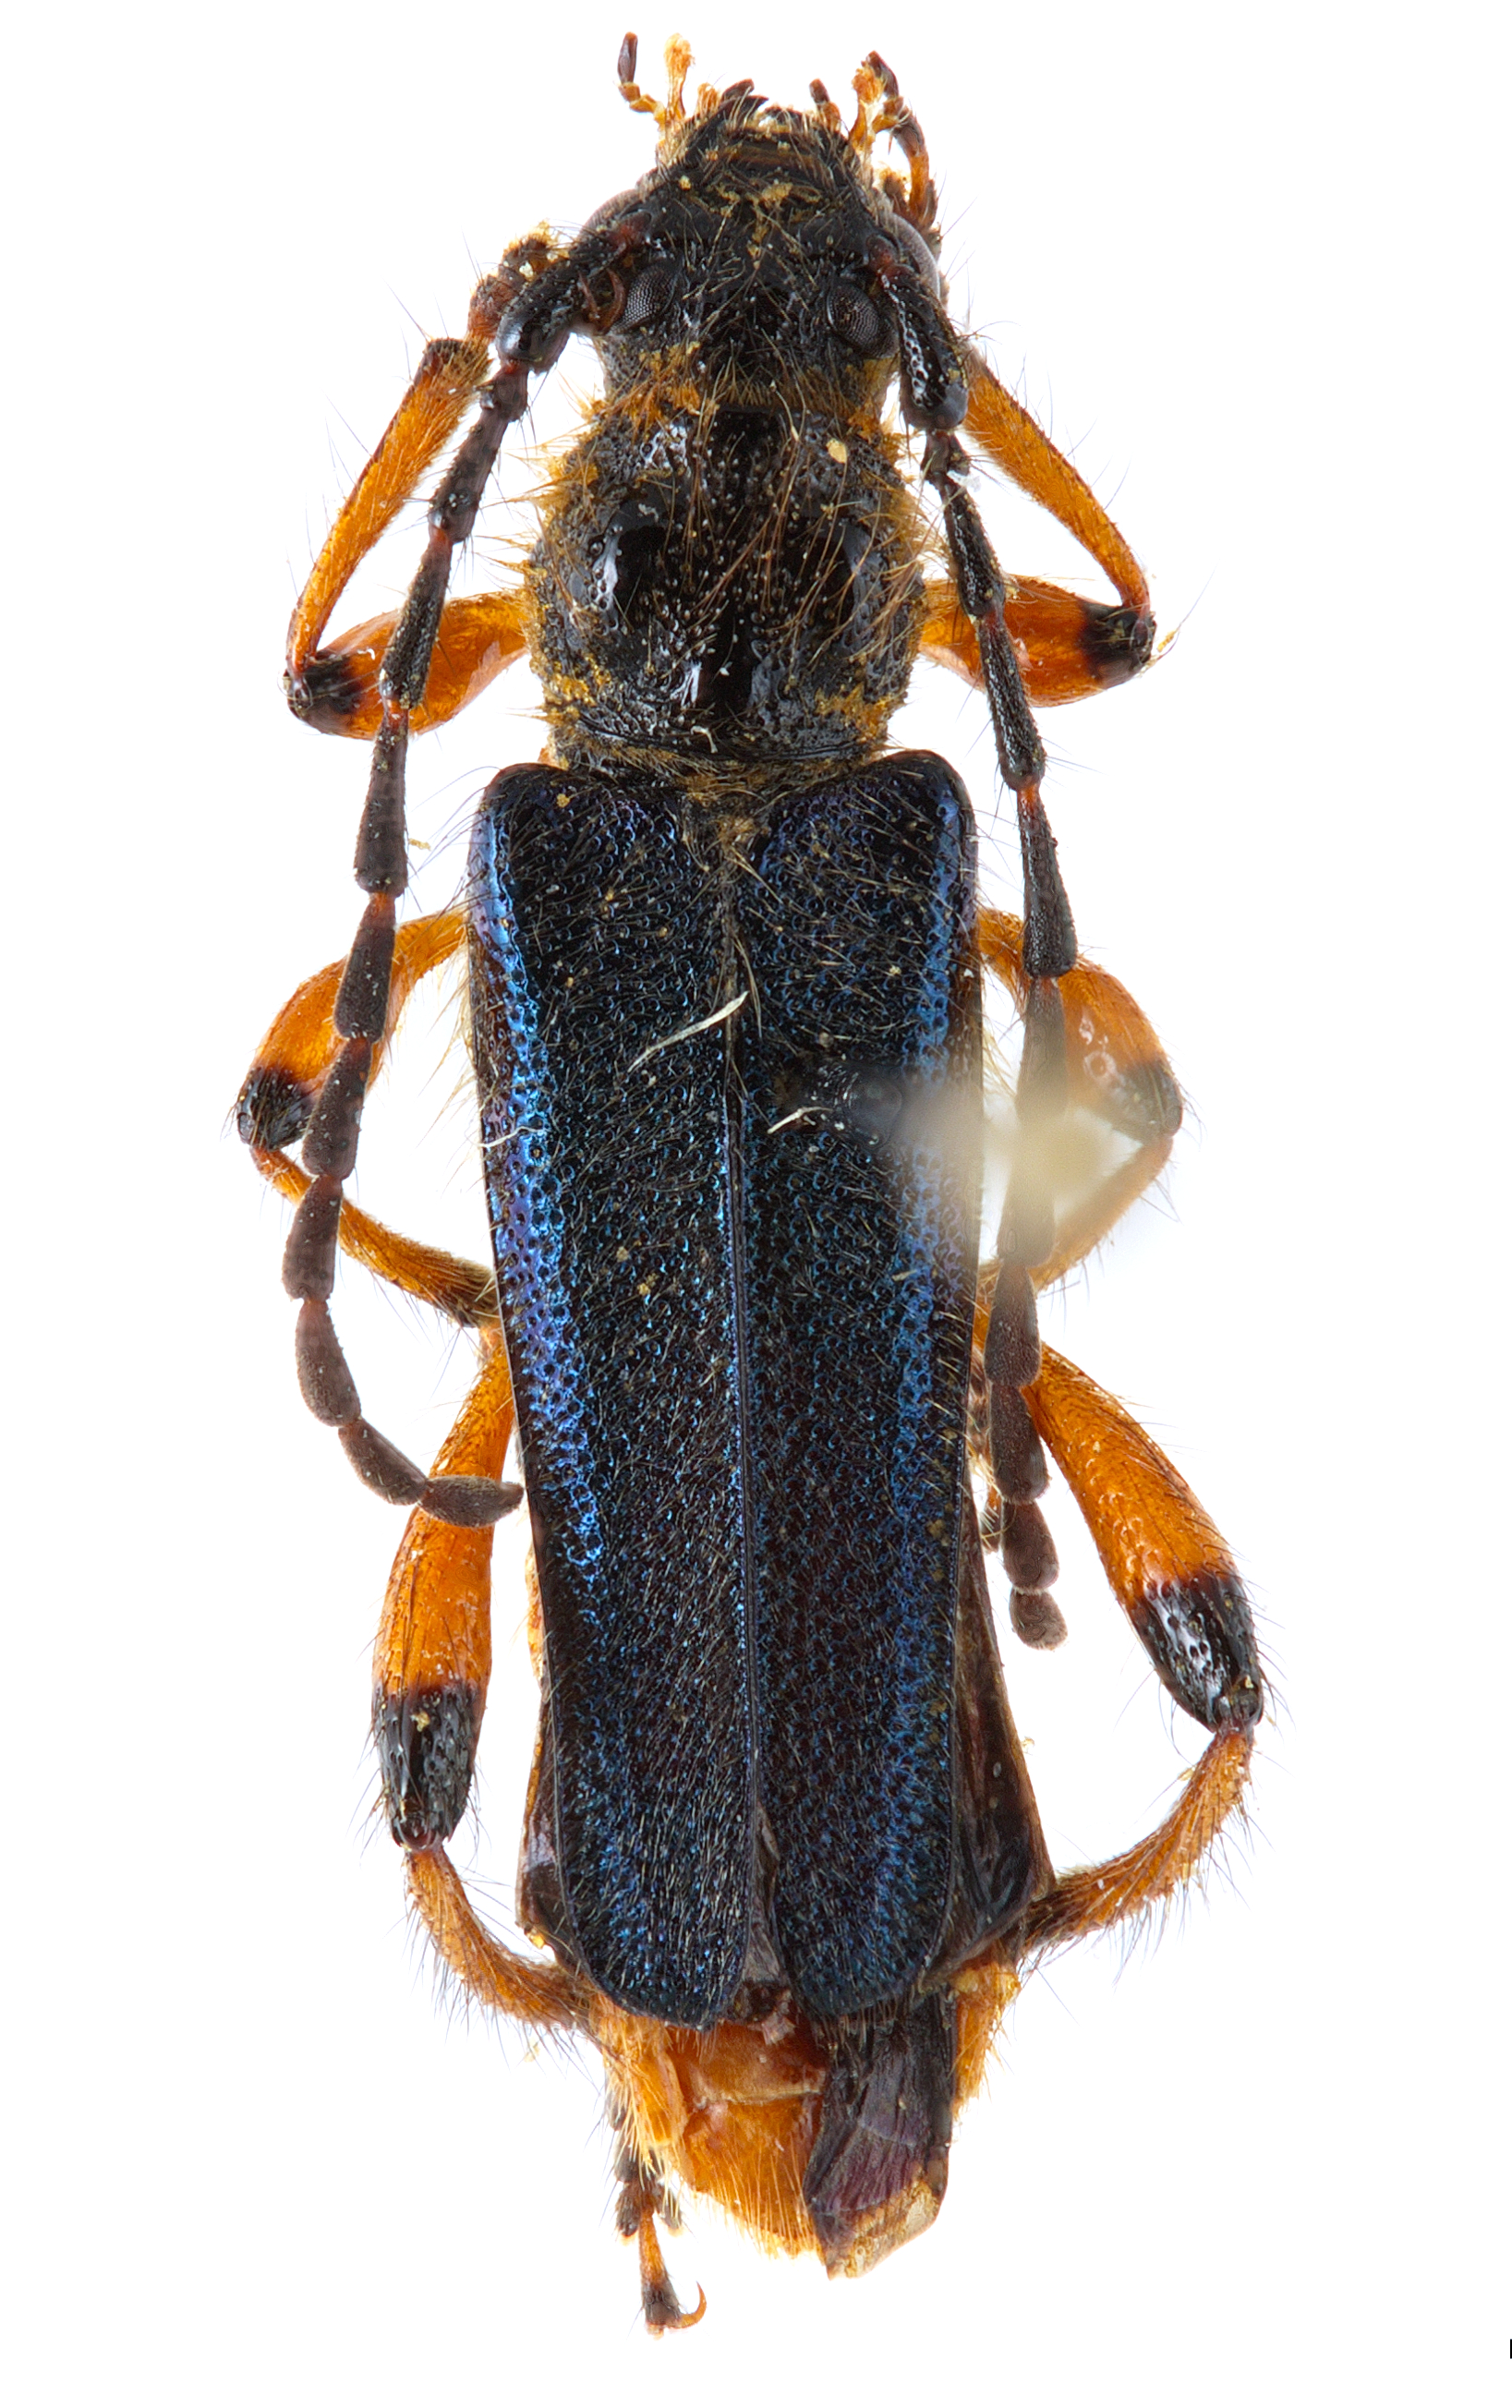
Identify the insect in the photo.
Callimus cyanipennis
